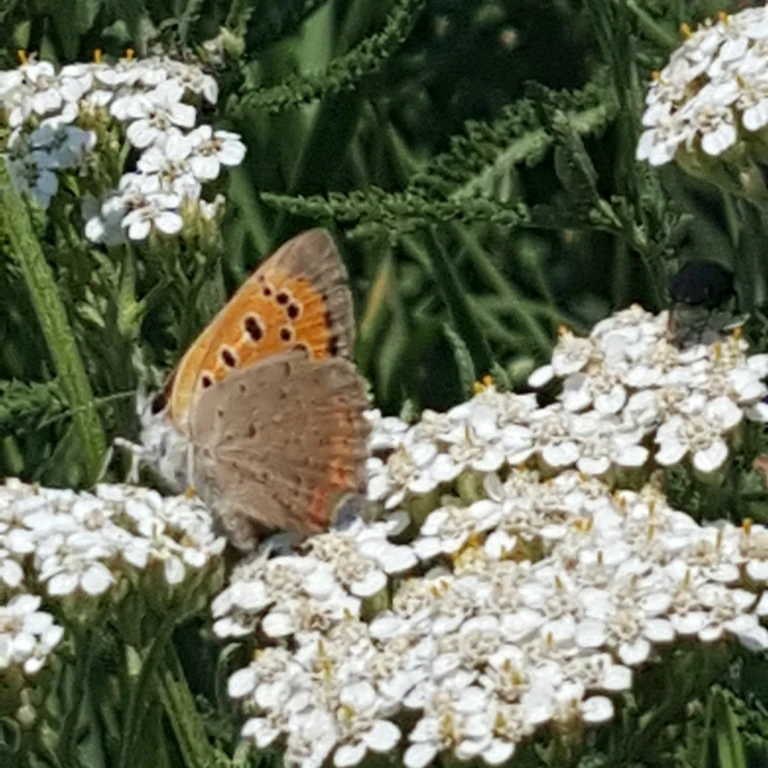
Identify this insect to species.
Lycaena phlaeas
